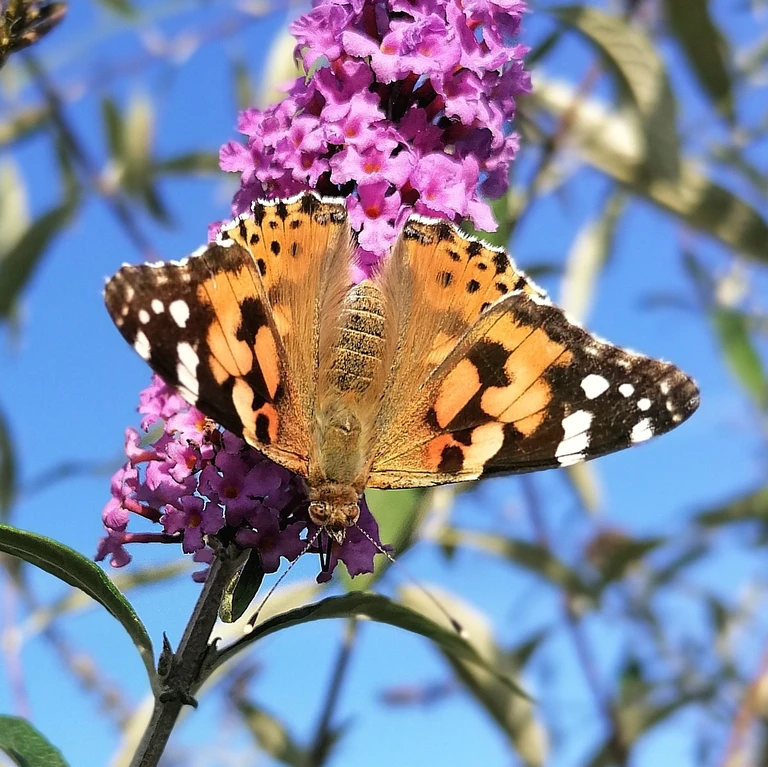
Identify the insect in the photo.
Vanessa cardui
